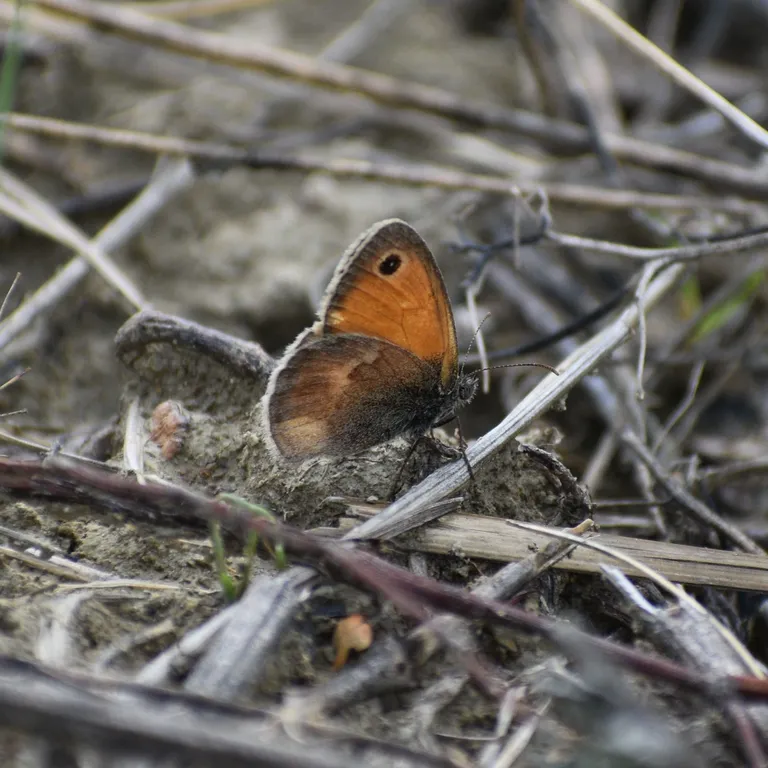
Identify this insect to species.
Coenonympha pamphilus
